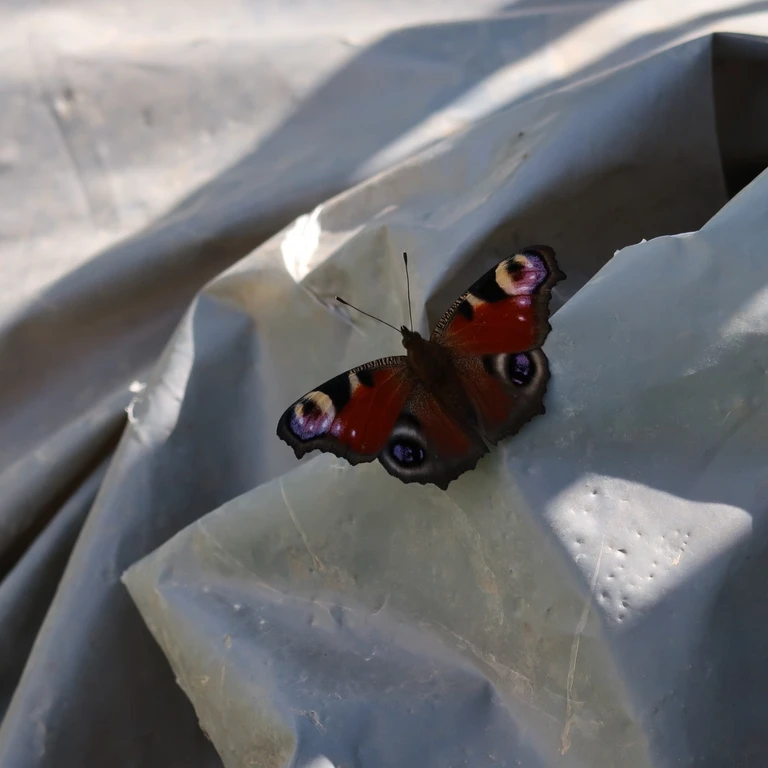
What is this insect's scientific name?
Aglais io
